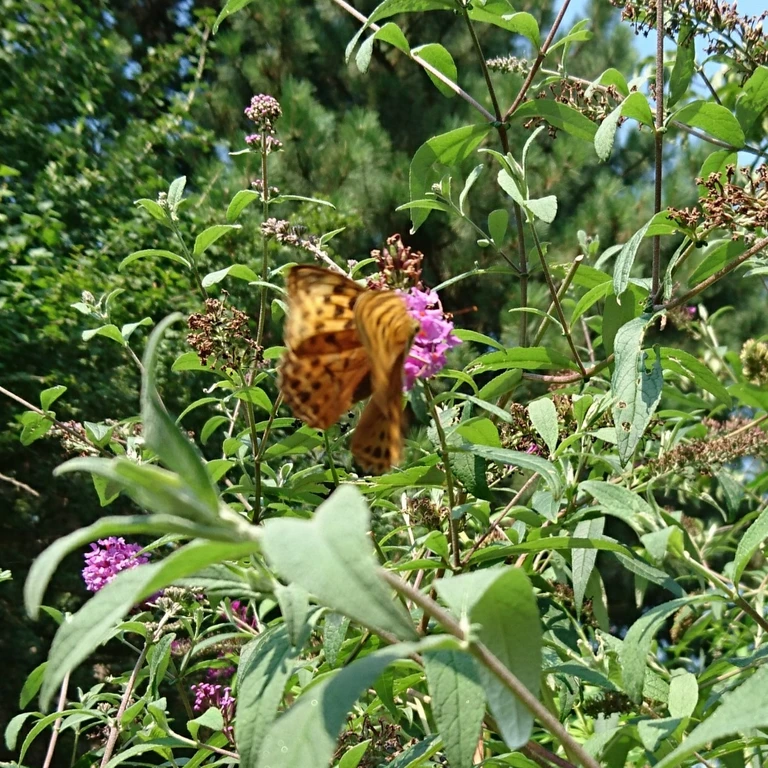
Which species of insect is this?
Argynnis paphia
